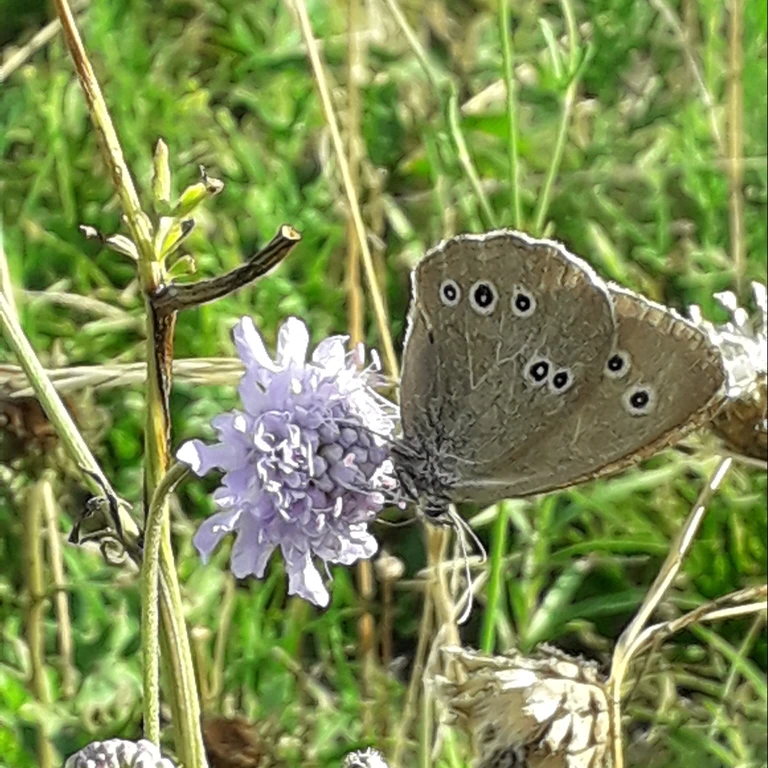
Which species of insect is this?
Aphantopus hyperantus
